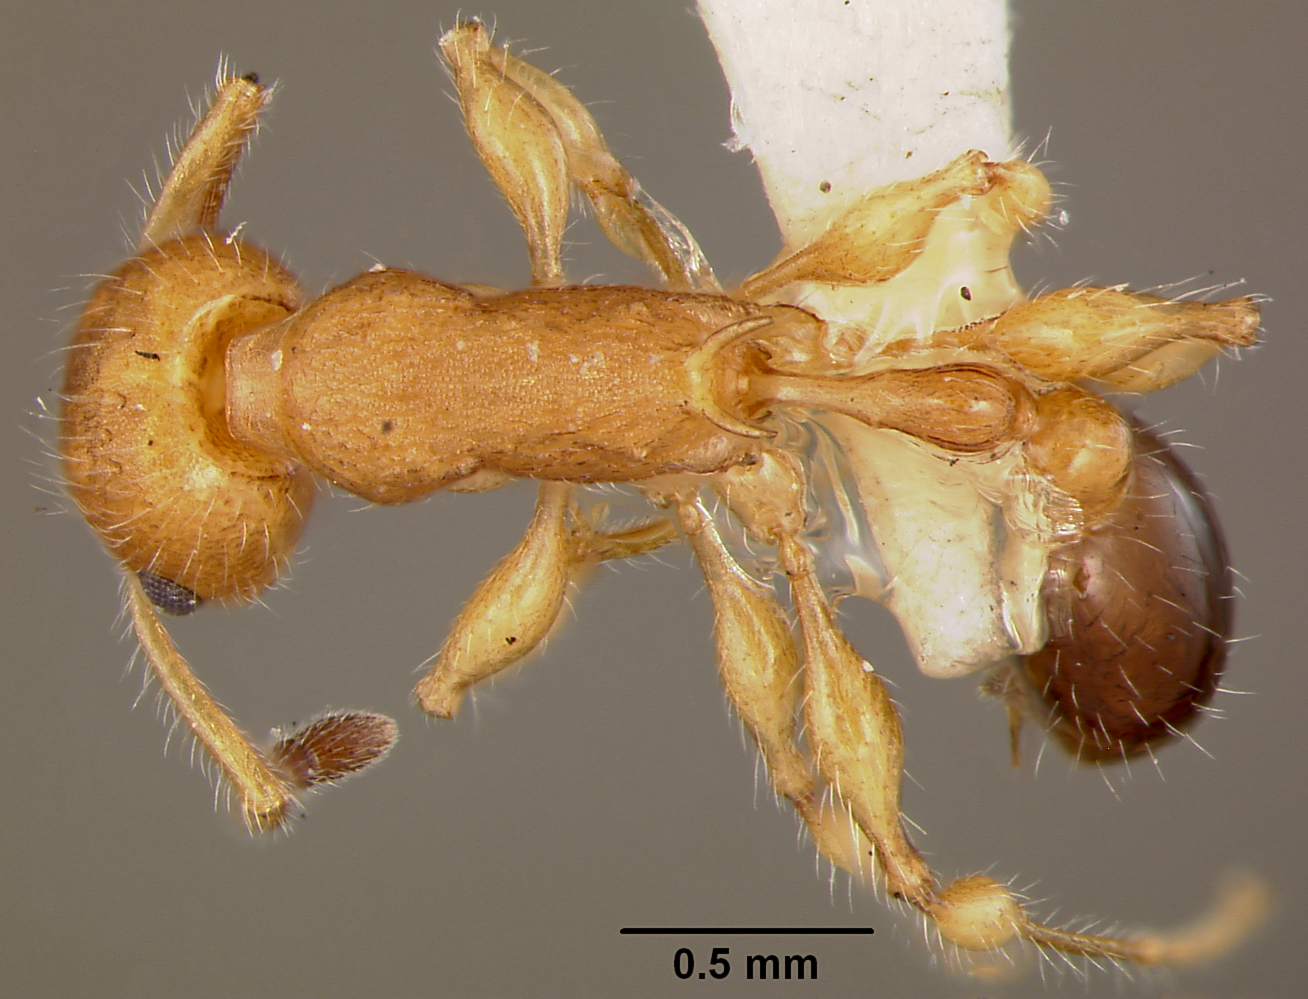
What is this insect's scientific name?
Macromischa bruneri
